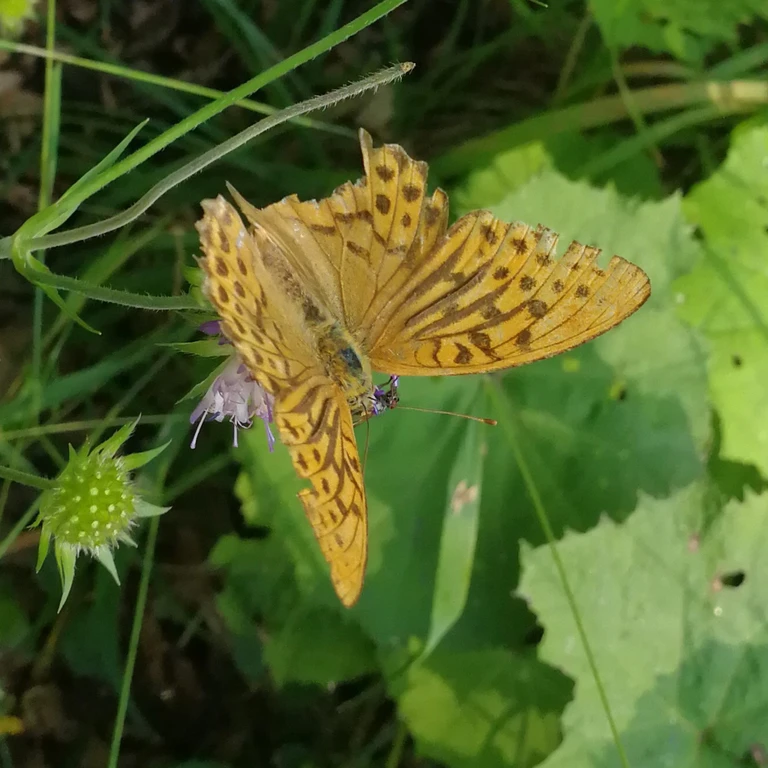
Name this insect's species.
Argynnis paphia
